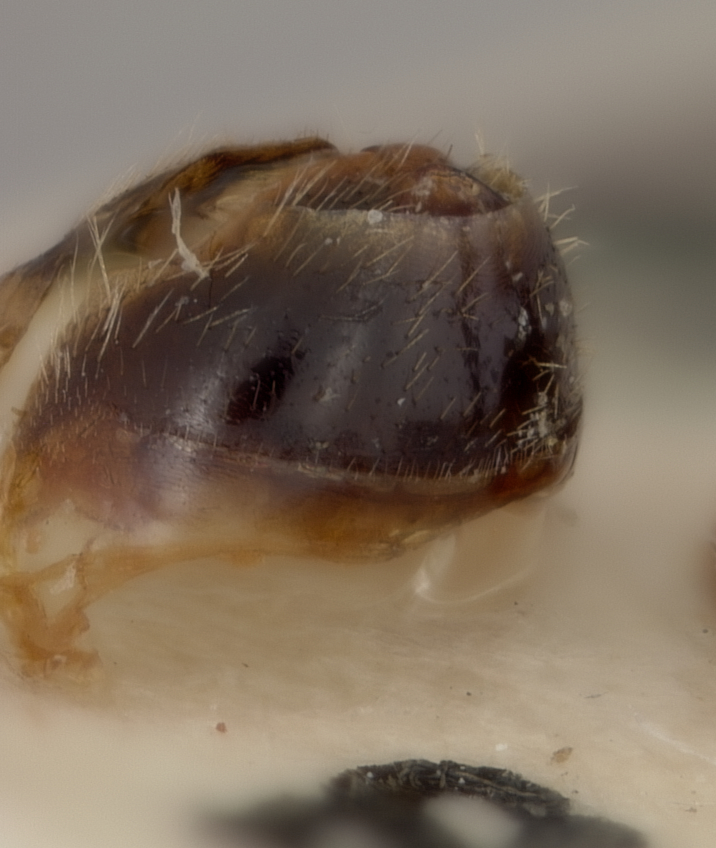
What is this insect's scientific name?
Halictus shishkini
